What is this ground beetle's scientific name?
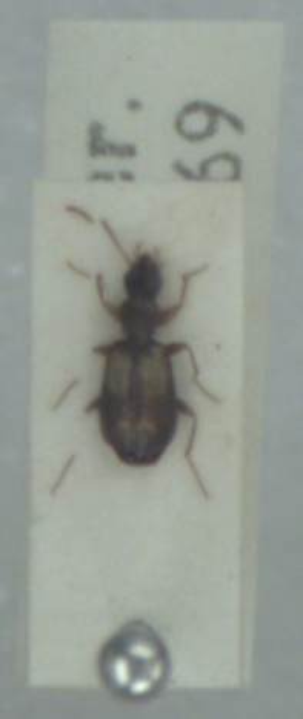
Calodromius spilotus
